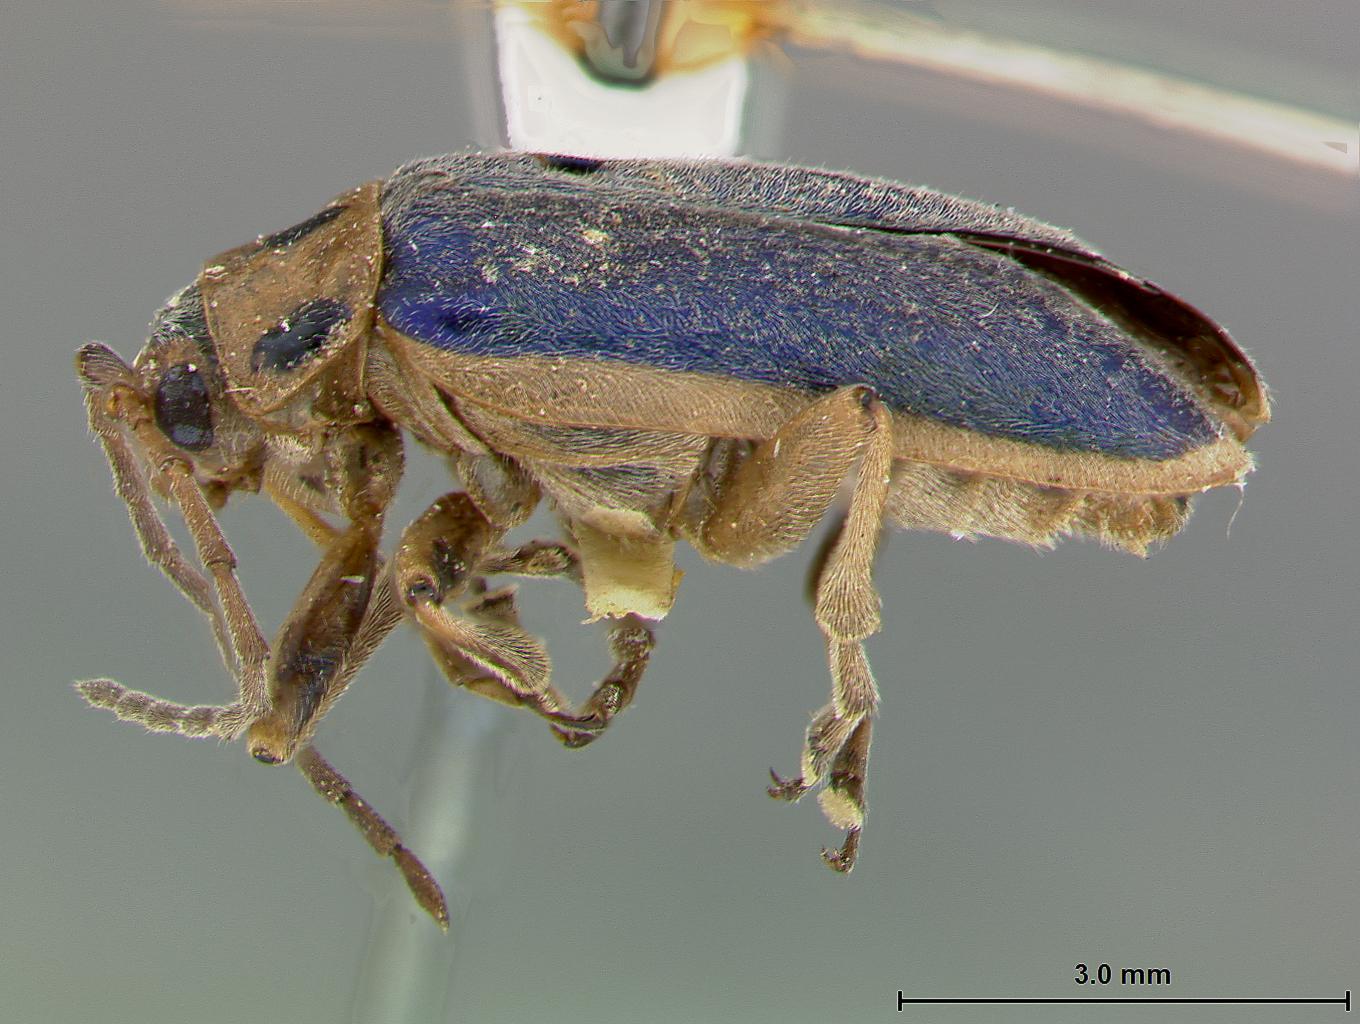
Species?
Trirhabda confusa
